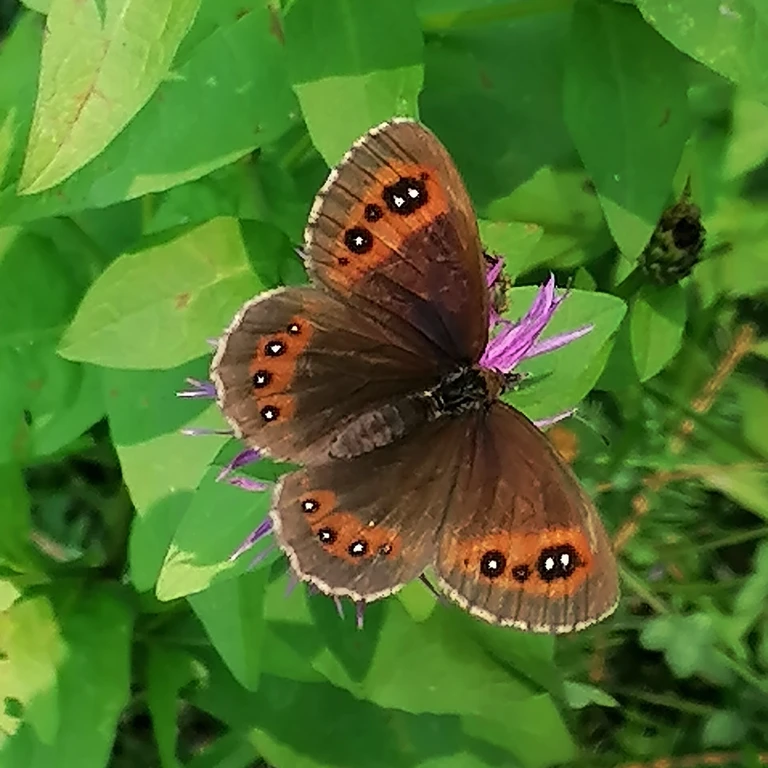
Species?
Erebia aethiops
